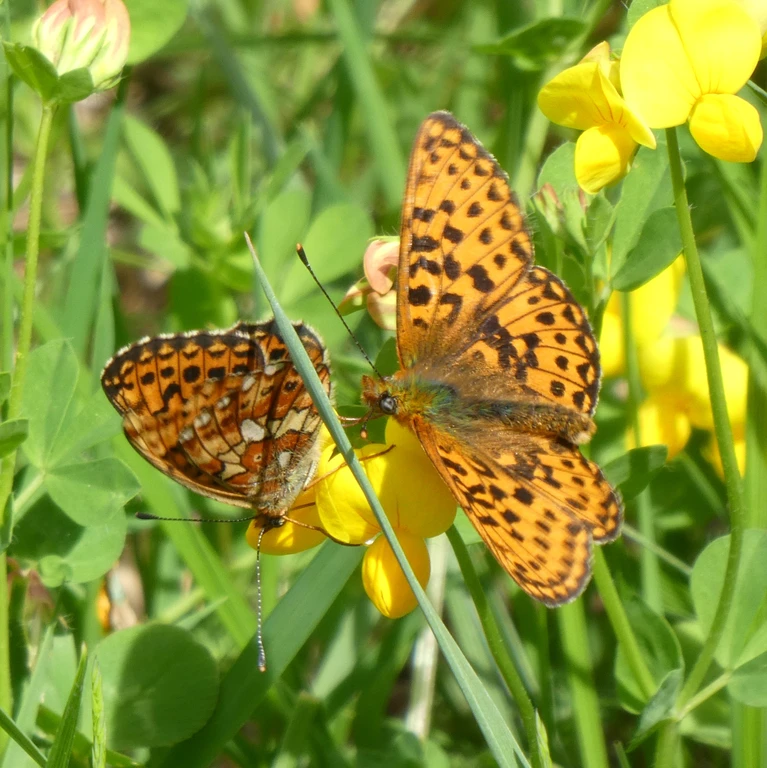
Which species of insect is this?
Boloria euphrosyne (also Clossiana euphrosyne)
